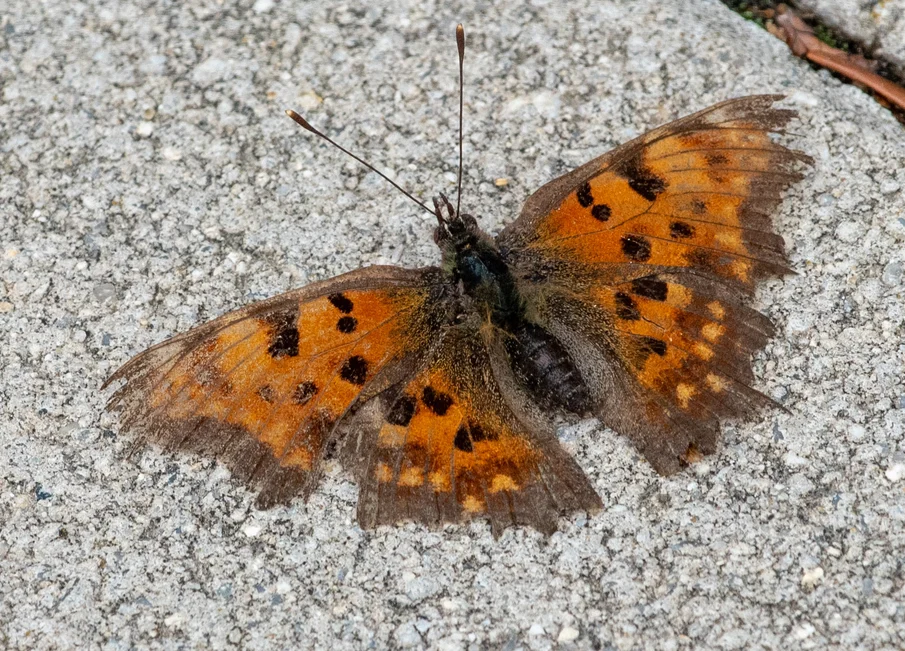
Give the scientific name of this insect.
Polygonia c-album
